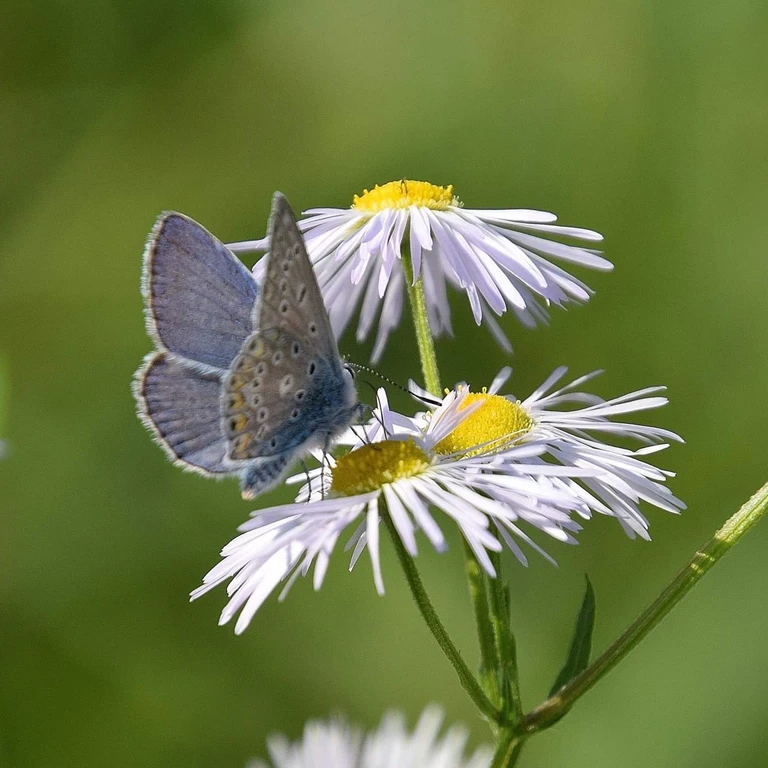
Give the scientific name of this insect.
Polyommatus icarus
